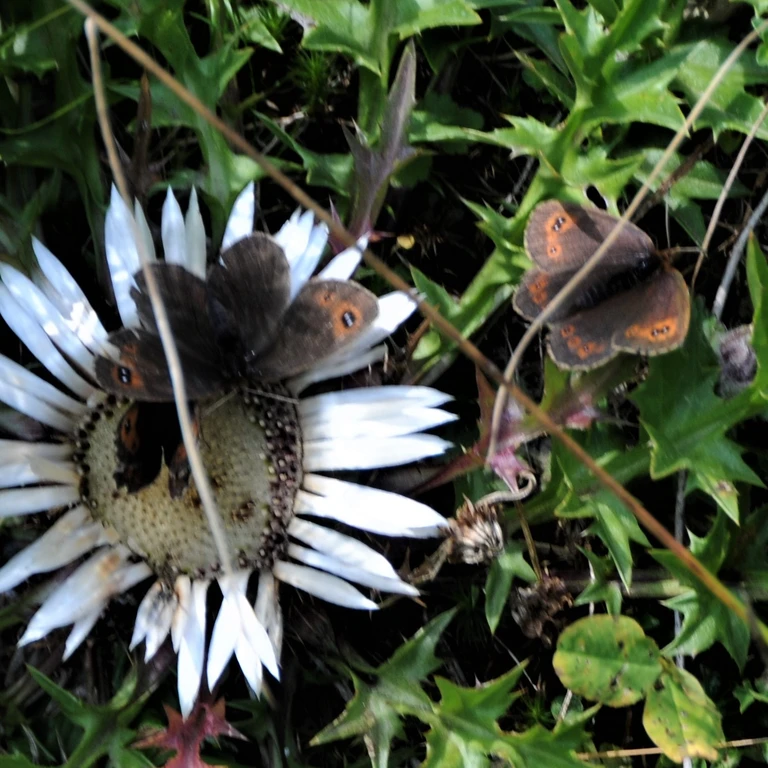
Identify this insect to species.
Erebia aethiops
